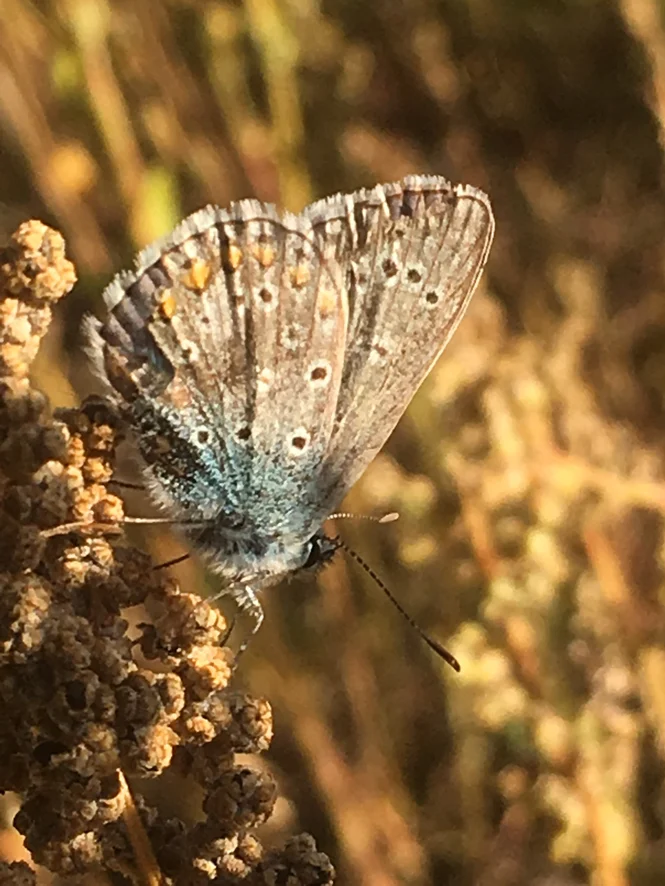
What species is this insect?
Polyommatus icarus
